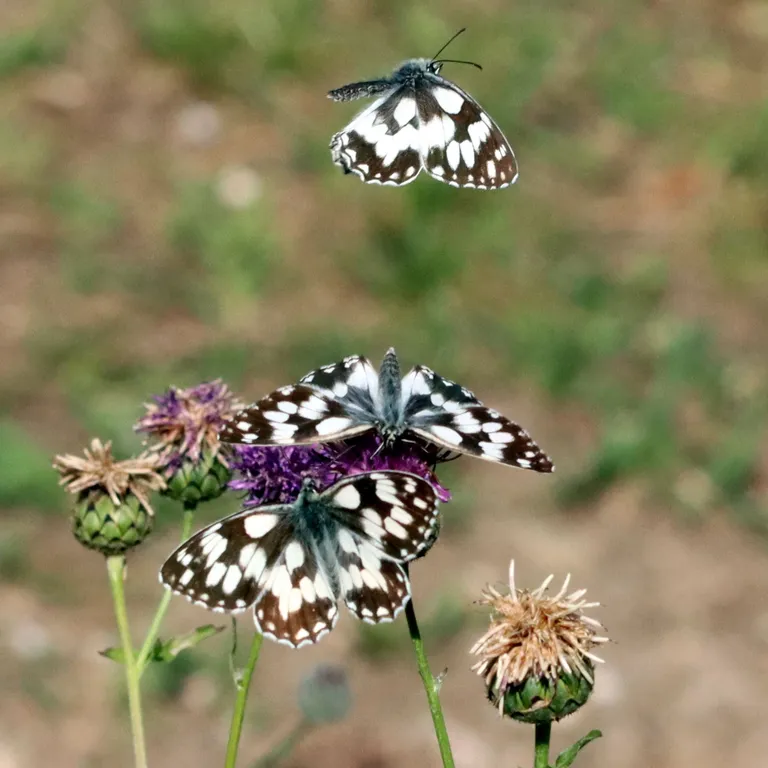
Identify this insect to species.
Melanargia galathea
